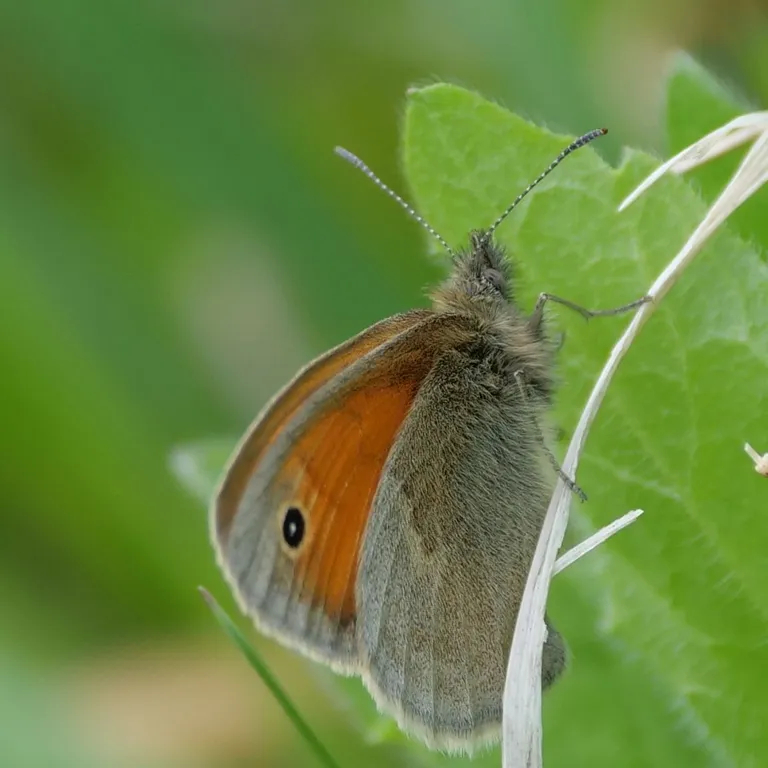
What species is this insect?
Coenonympha pamphilus
